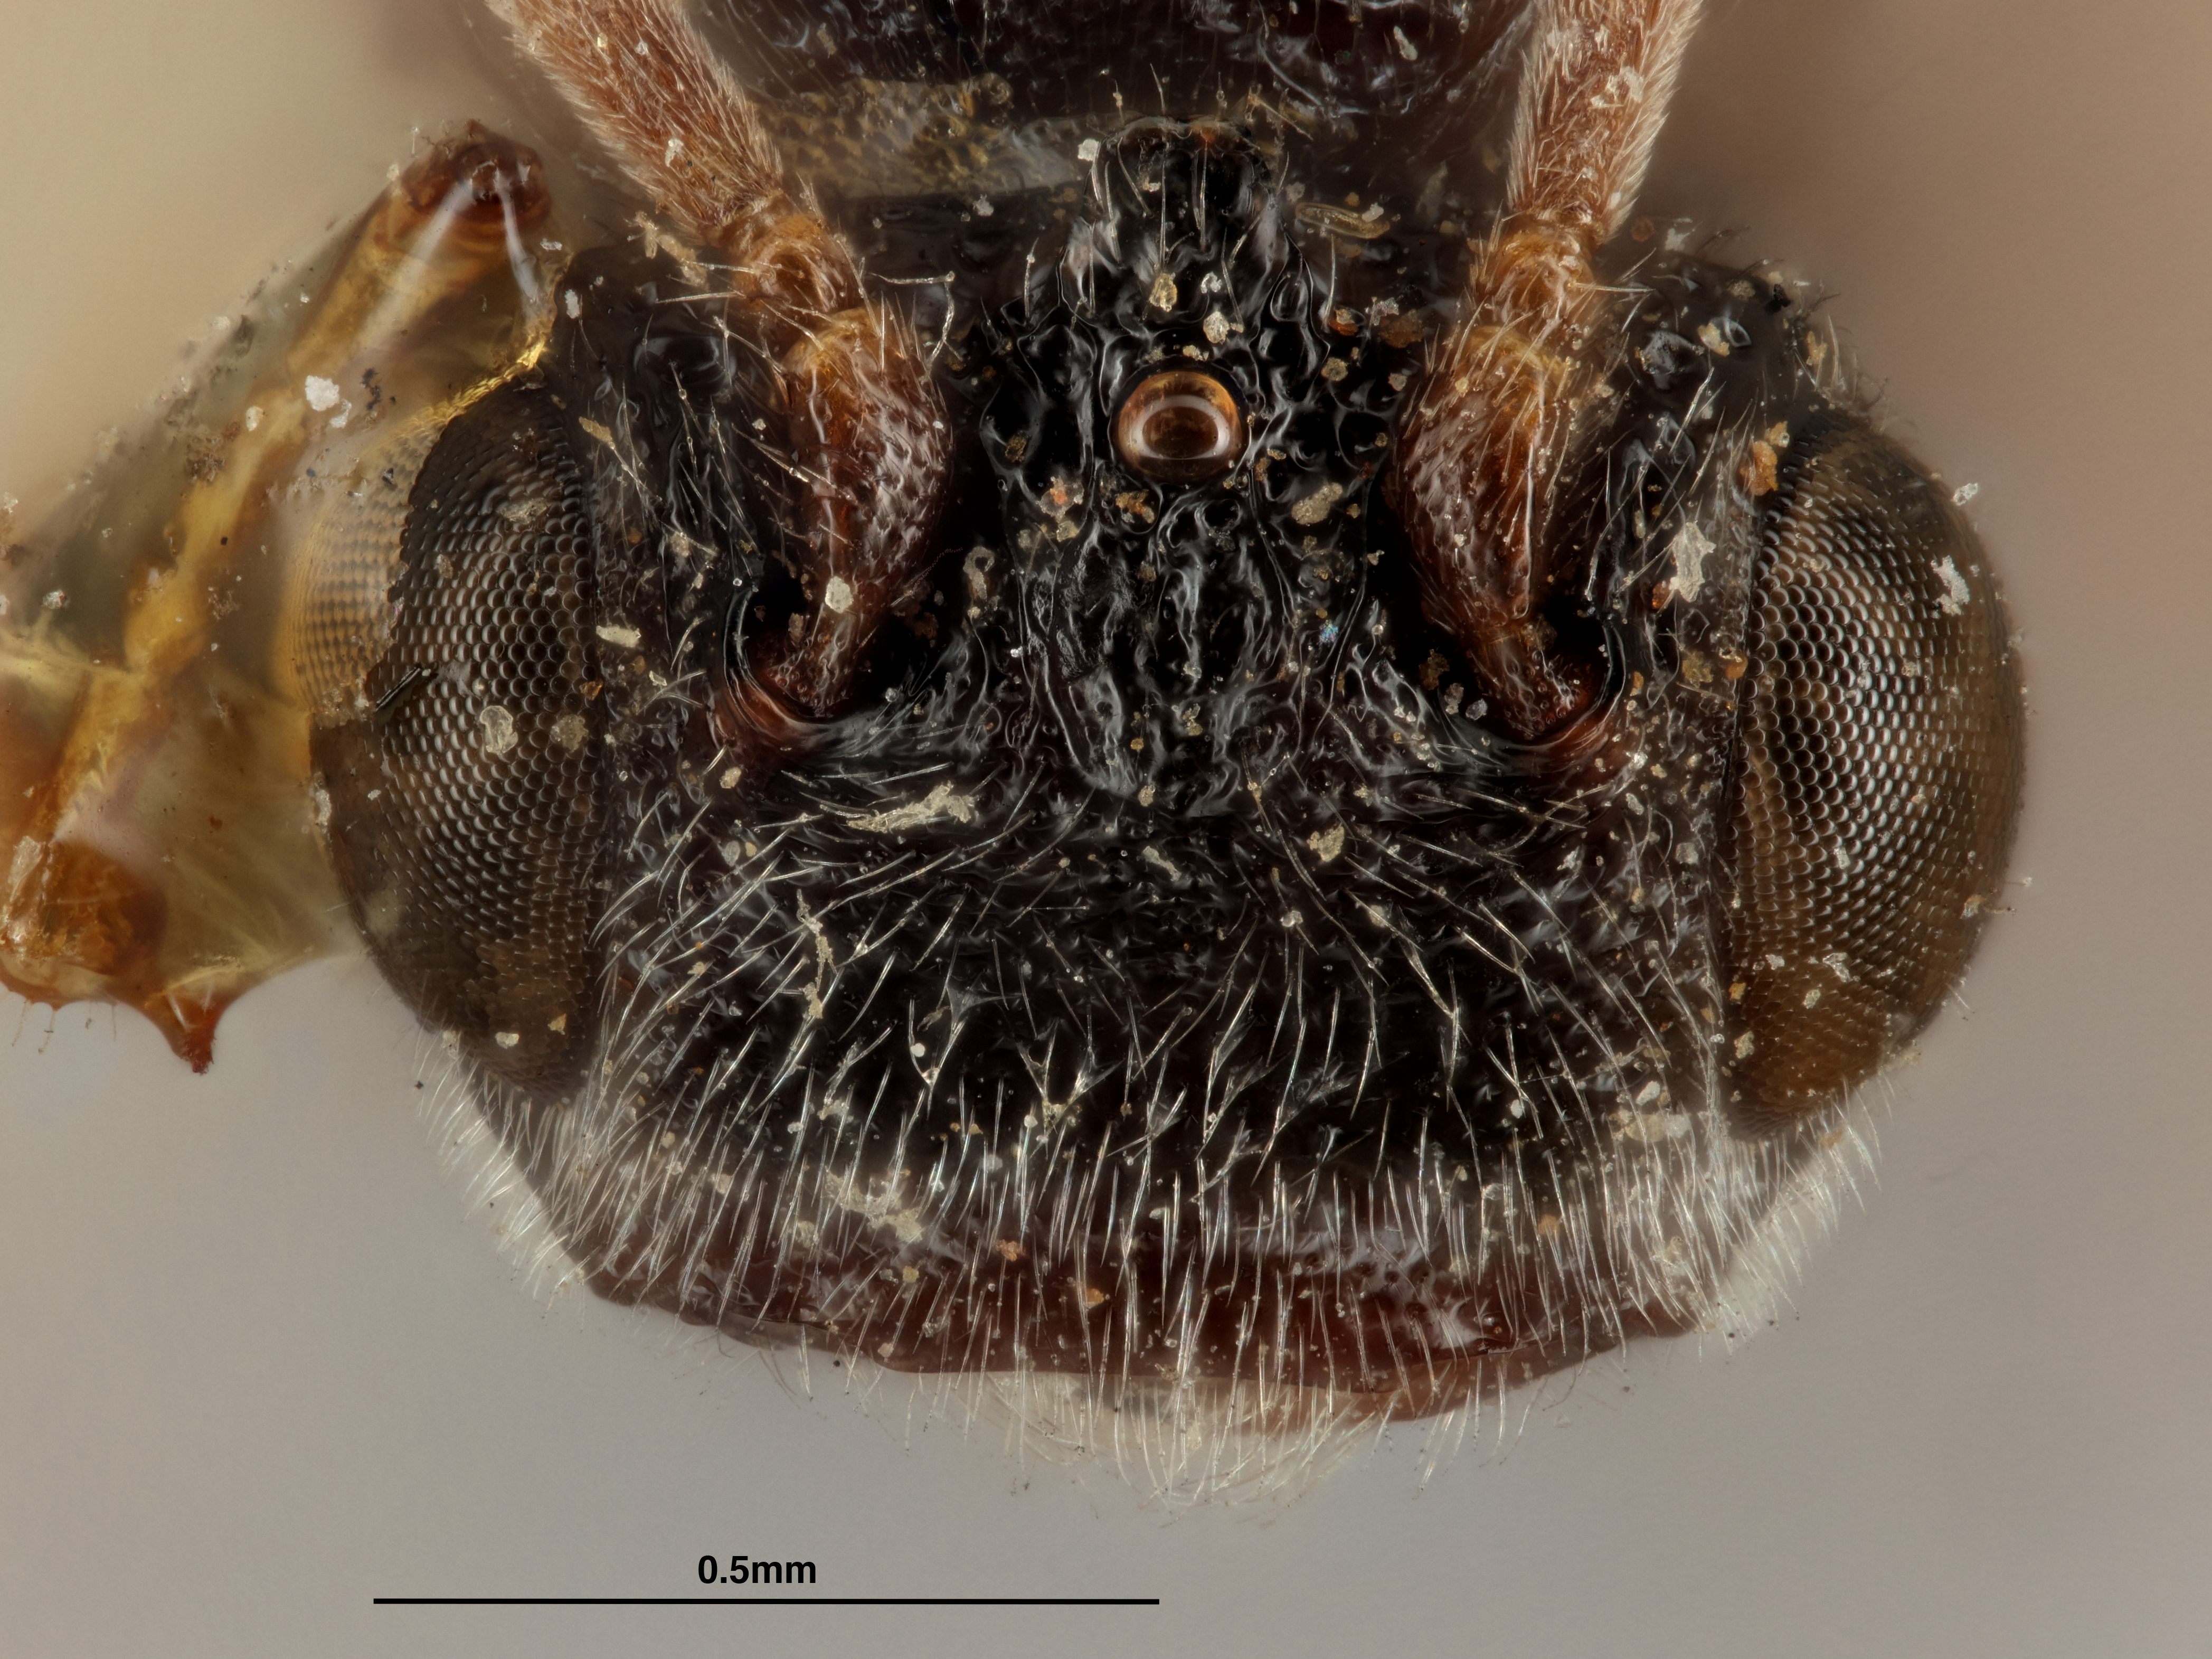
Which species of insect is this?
Urosigalphus anthonomi
